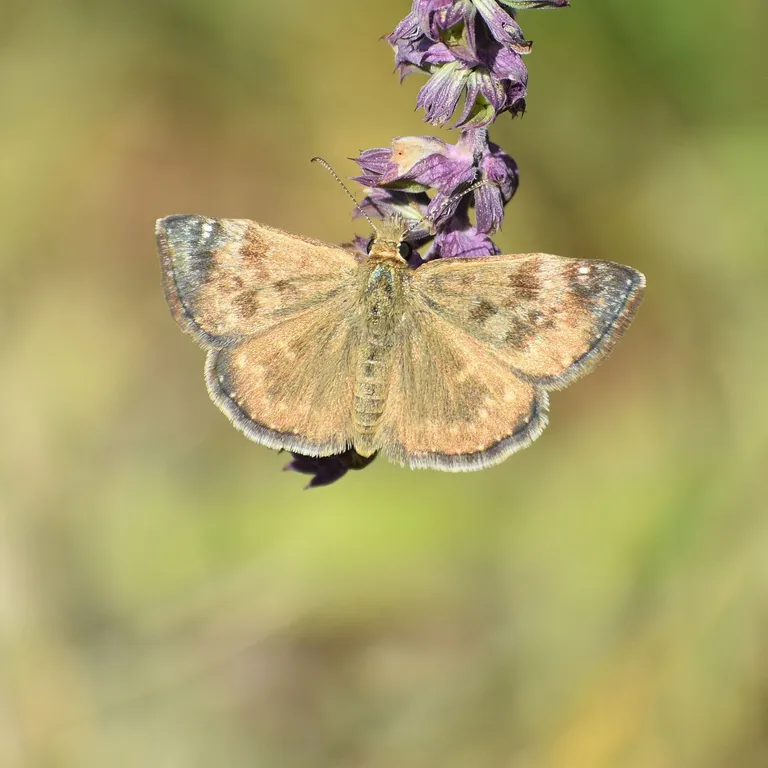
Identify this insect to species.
Erynnis tages
